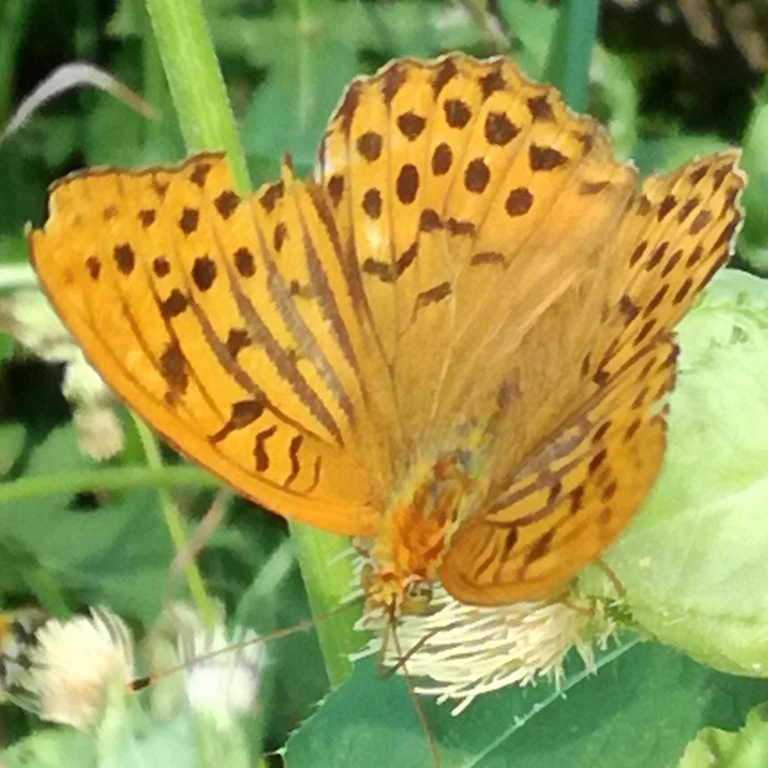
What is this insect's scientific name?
Argynnis paphia
